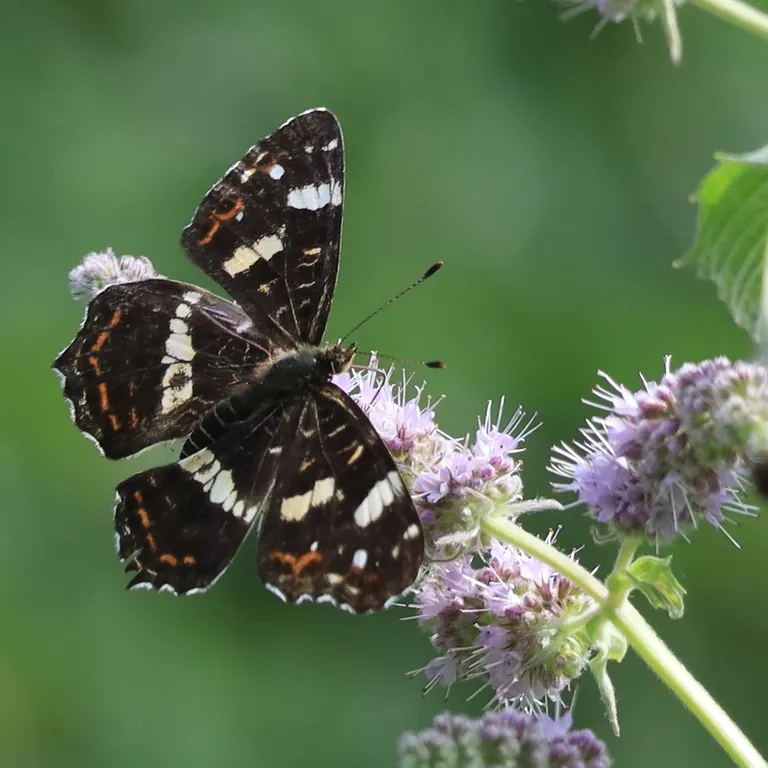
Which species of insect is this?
Araschnia levana
